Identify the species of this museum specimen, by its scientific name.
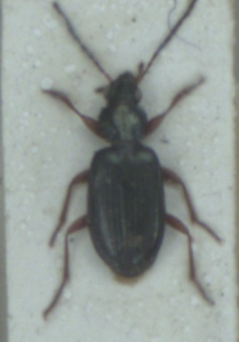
Bembidion decorum
